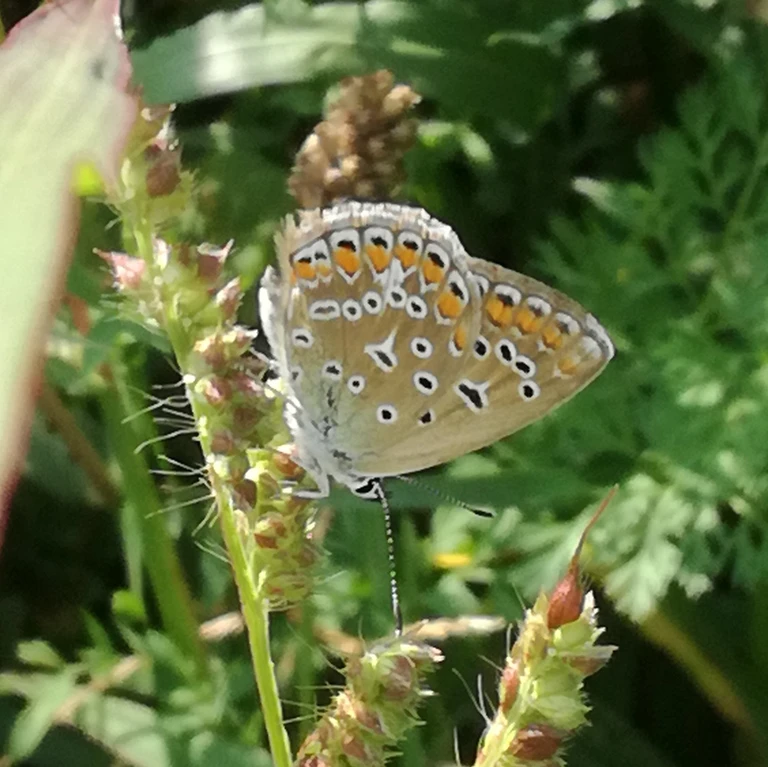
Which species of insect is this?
Polyommatus icarus
